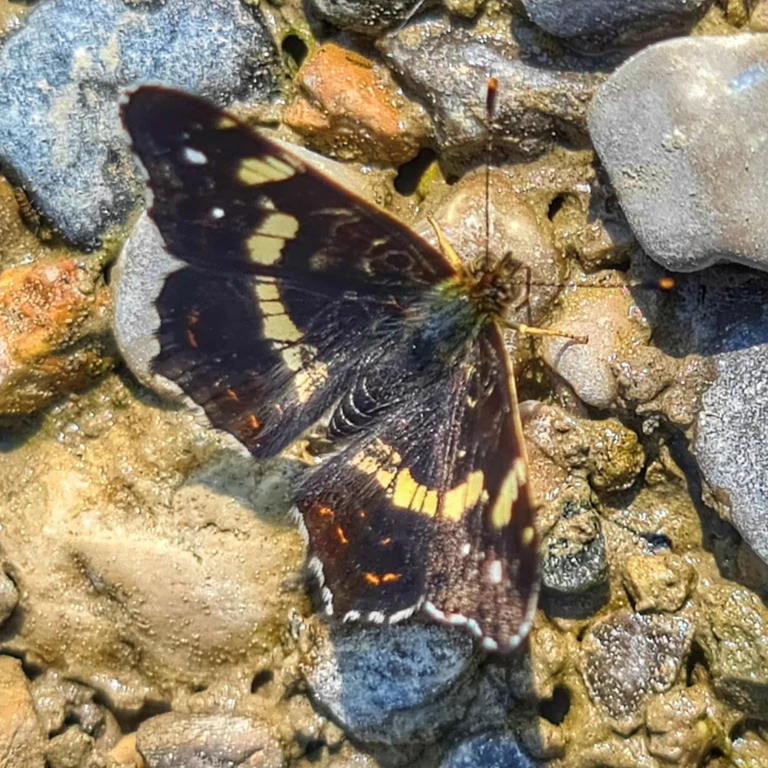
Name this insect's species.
Araschnia levana
